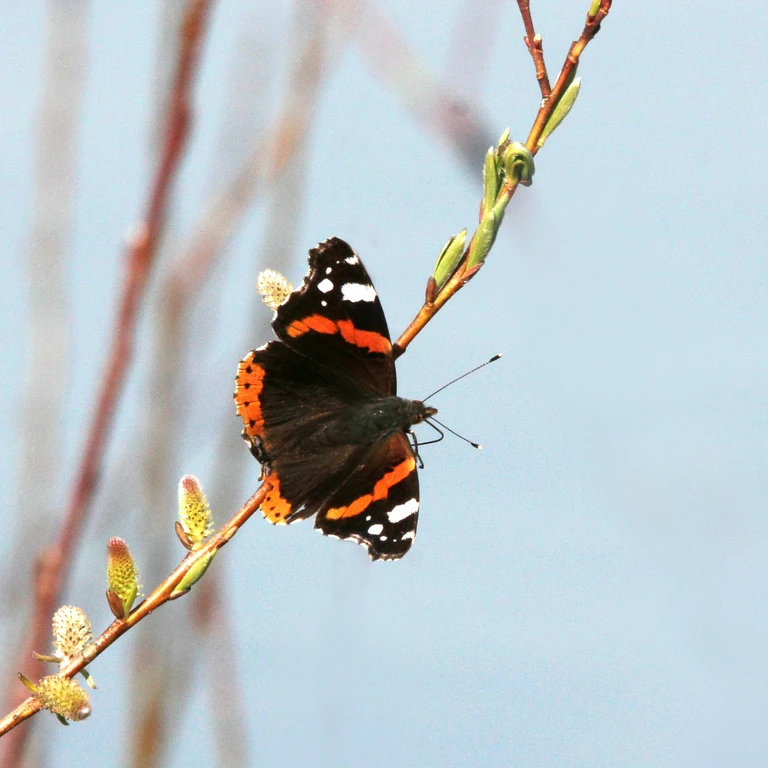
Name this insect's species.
Vanessa atalanta
